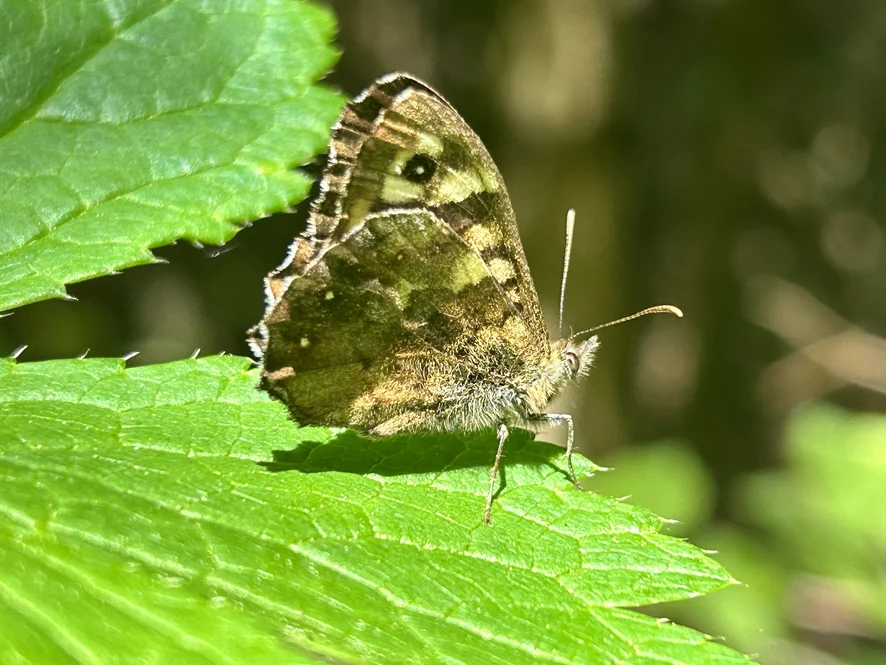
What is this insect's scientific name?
Pararge aegeria
